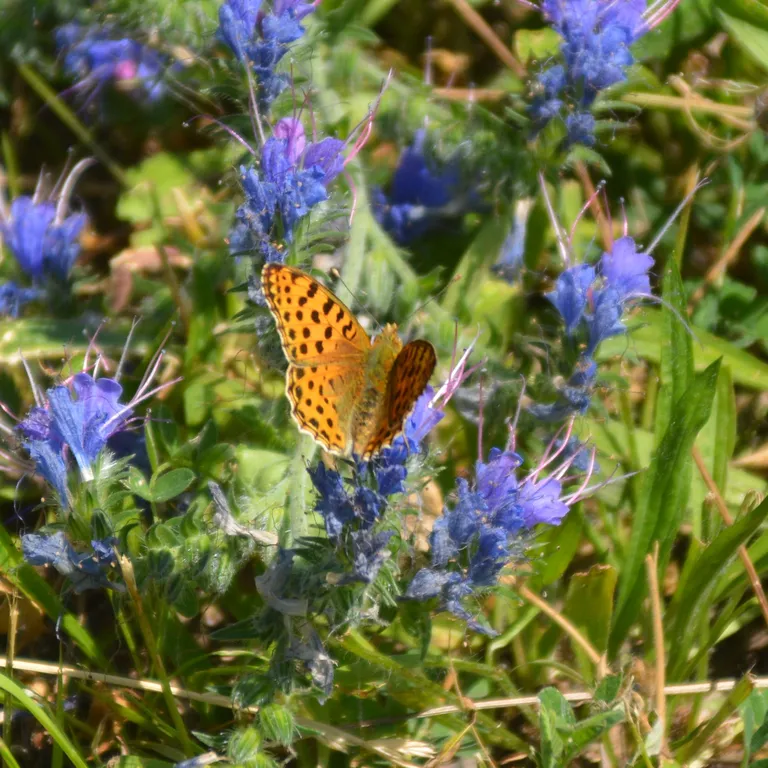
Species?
Issoria lathonia
